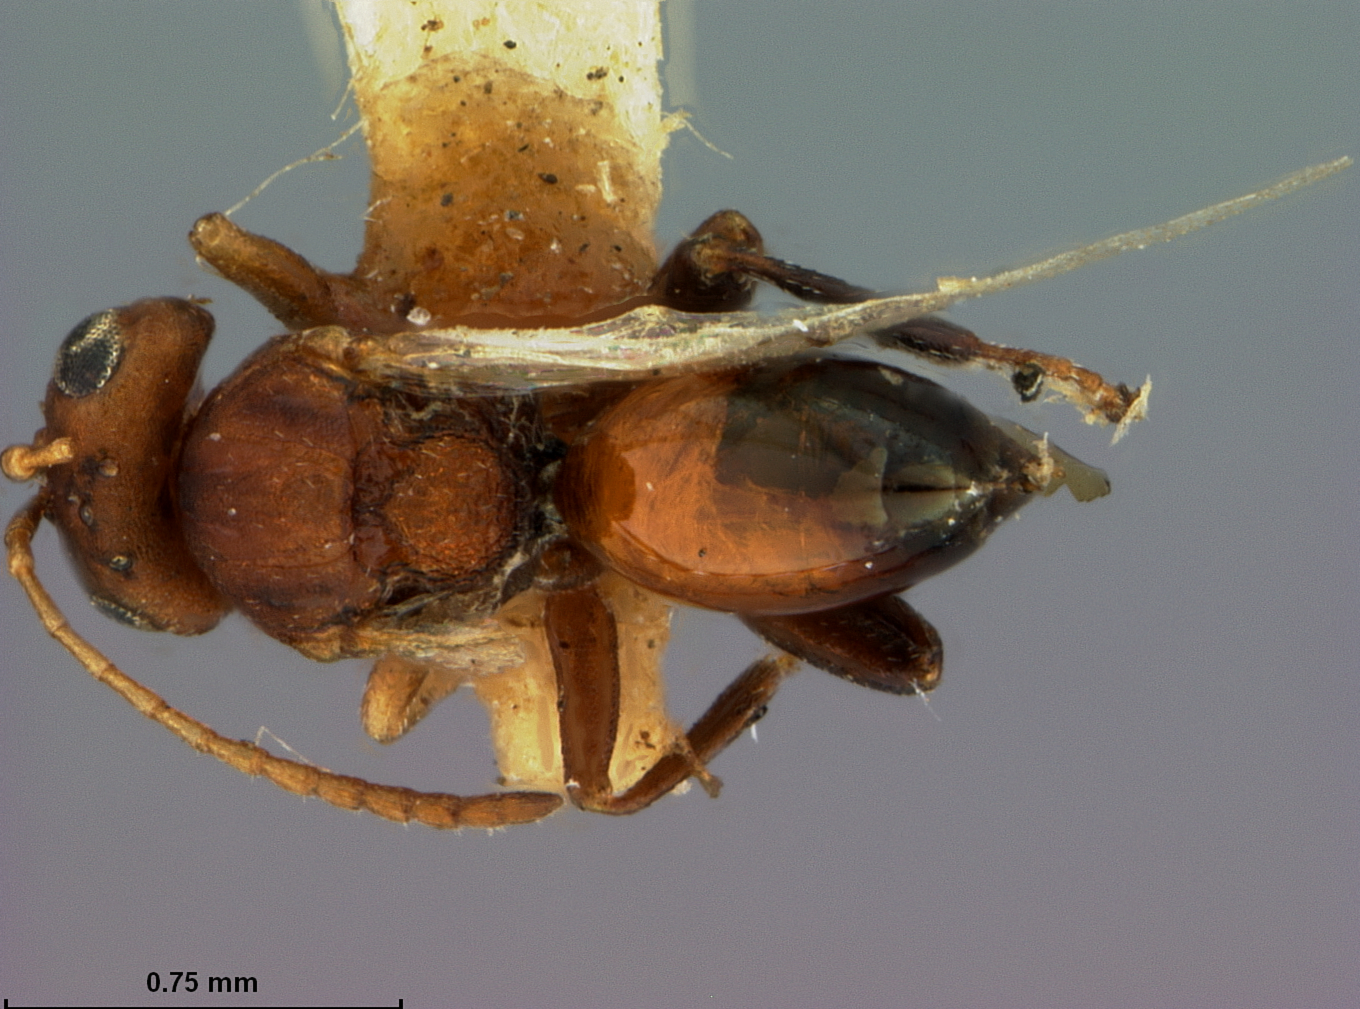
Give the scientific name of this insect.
Andricus topiarius
